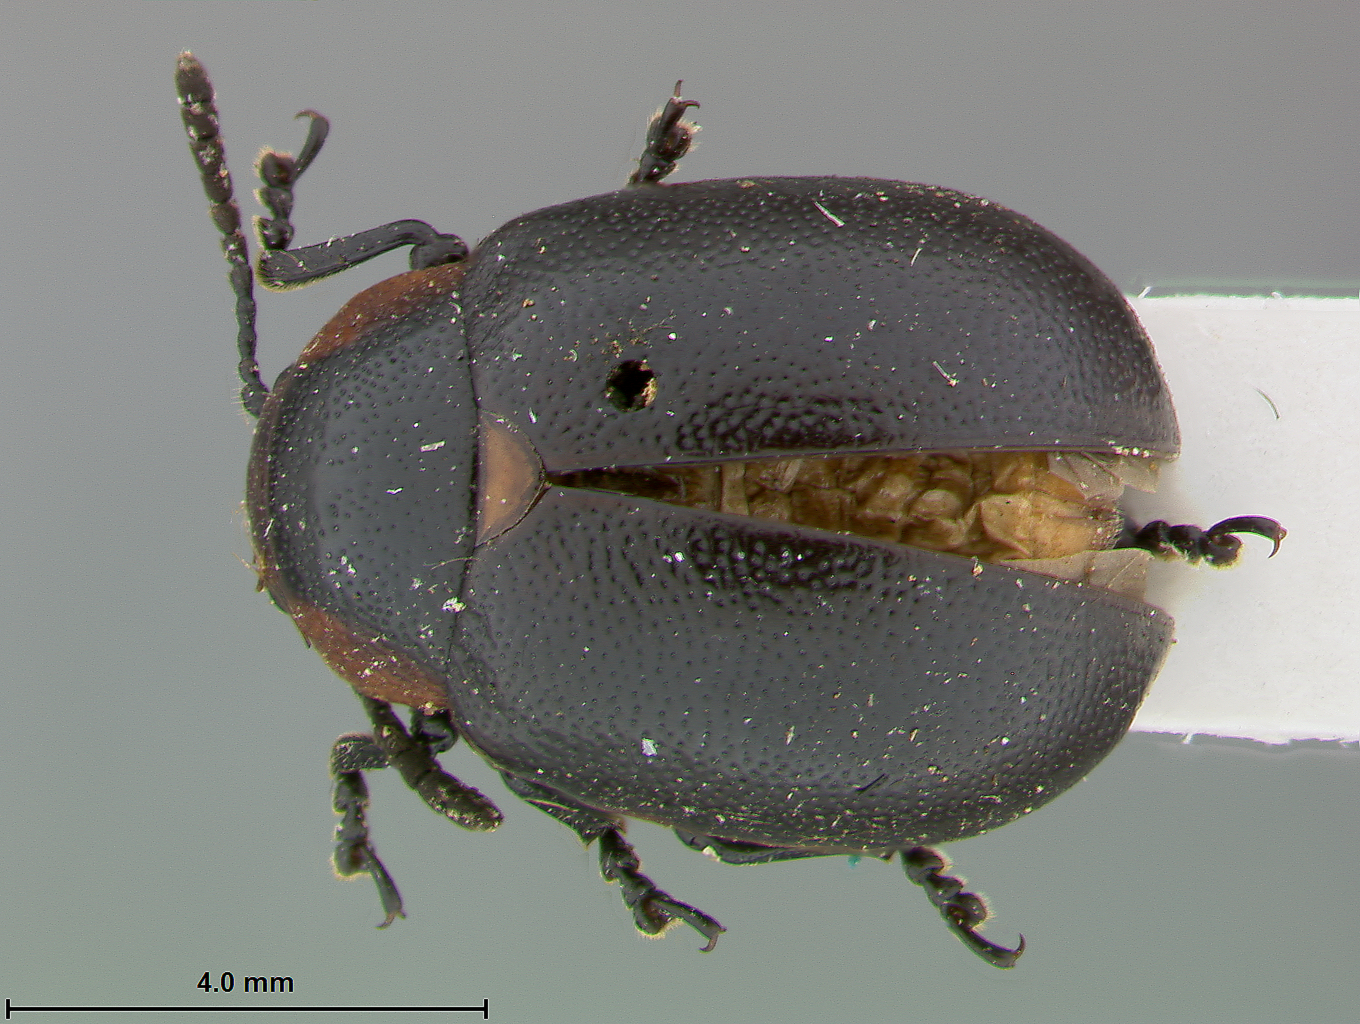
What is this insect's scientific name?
Chrysomela scutellaris
